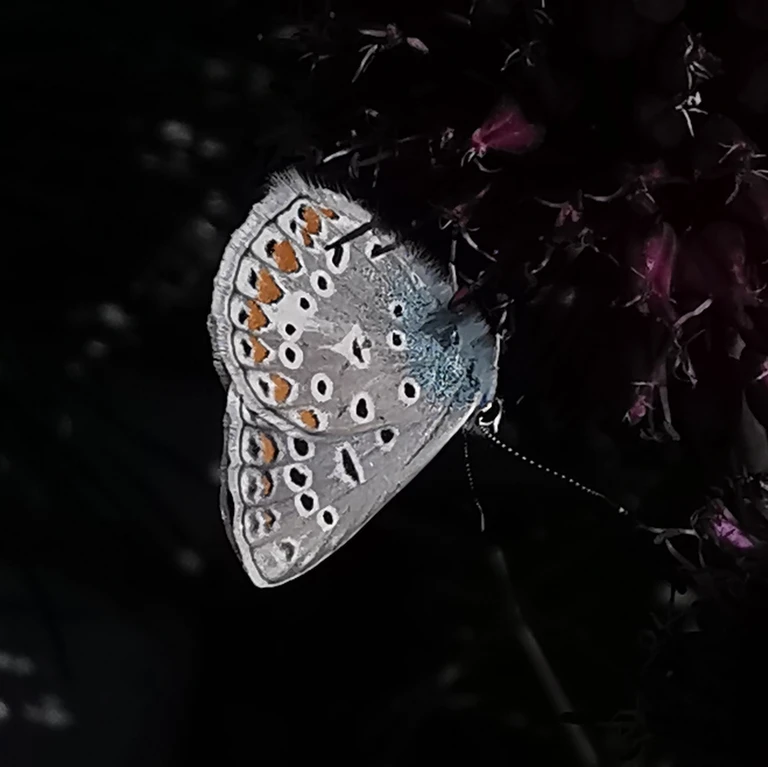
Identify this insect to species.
Polyommatus icarus
